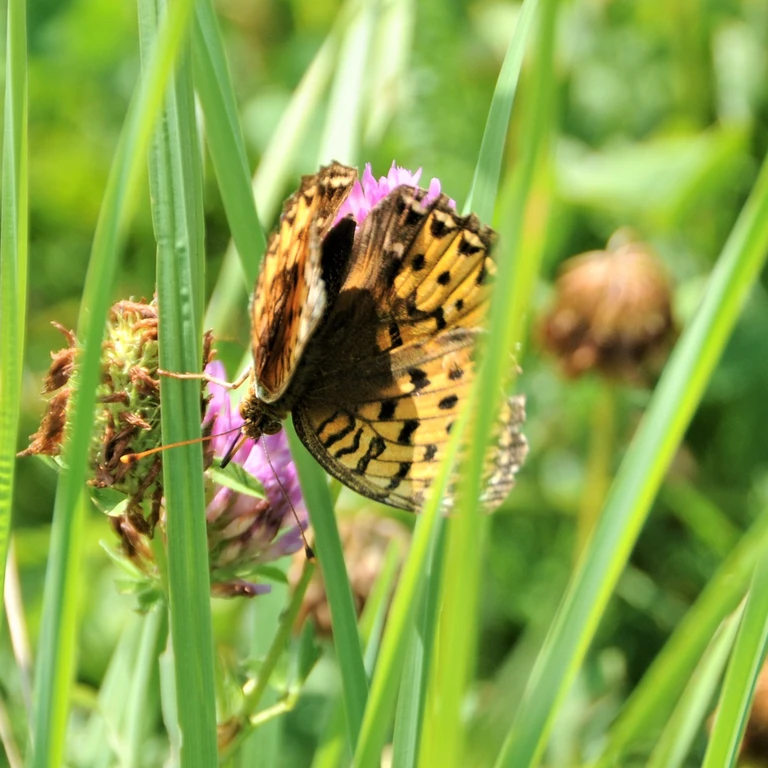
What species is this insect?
Speyeria aglaja
